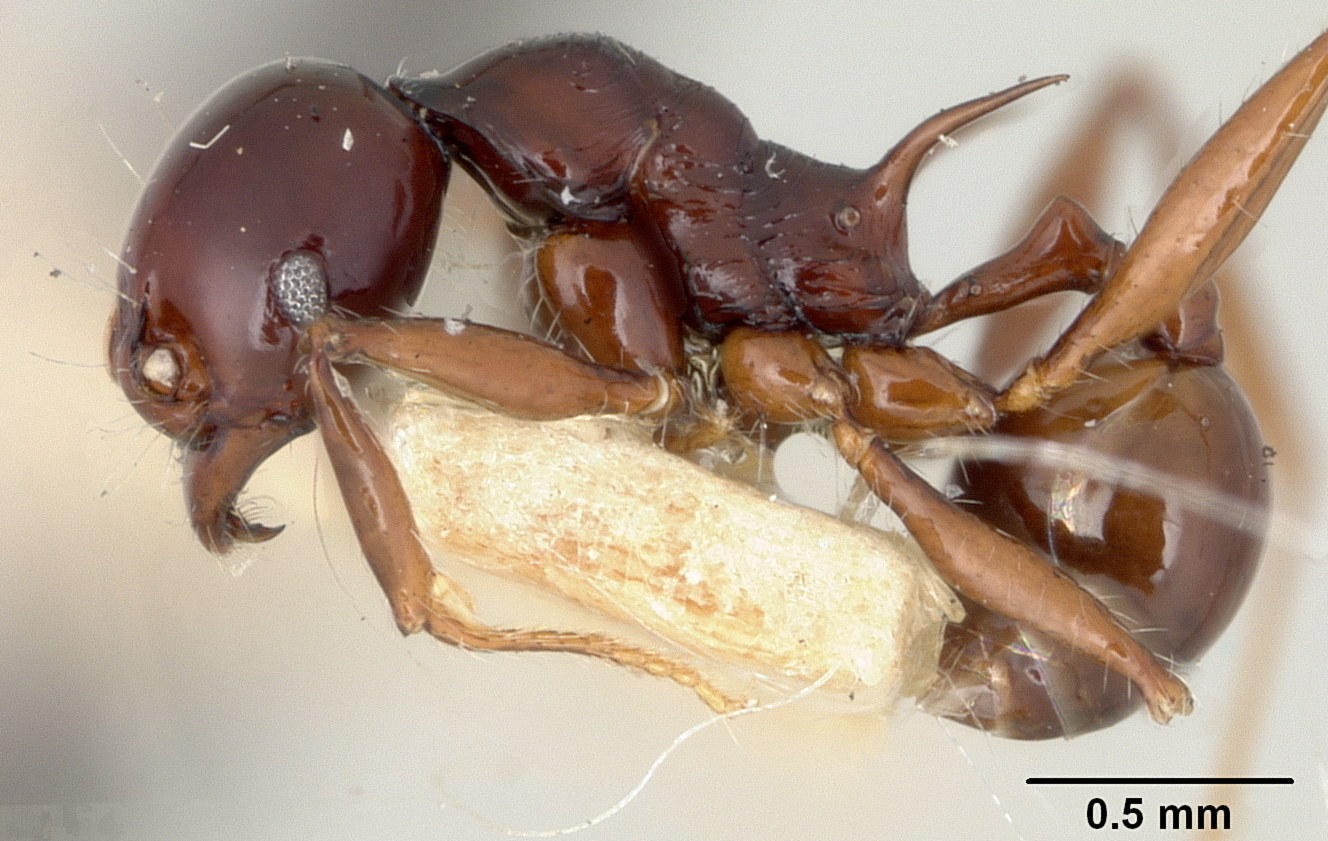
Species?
Pheidole hecate
